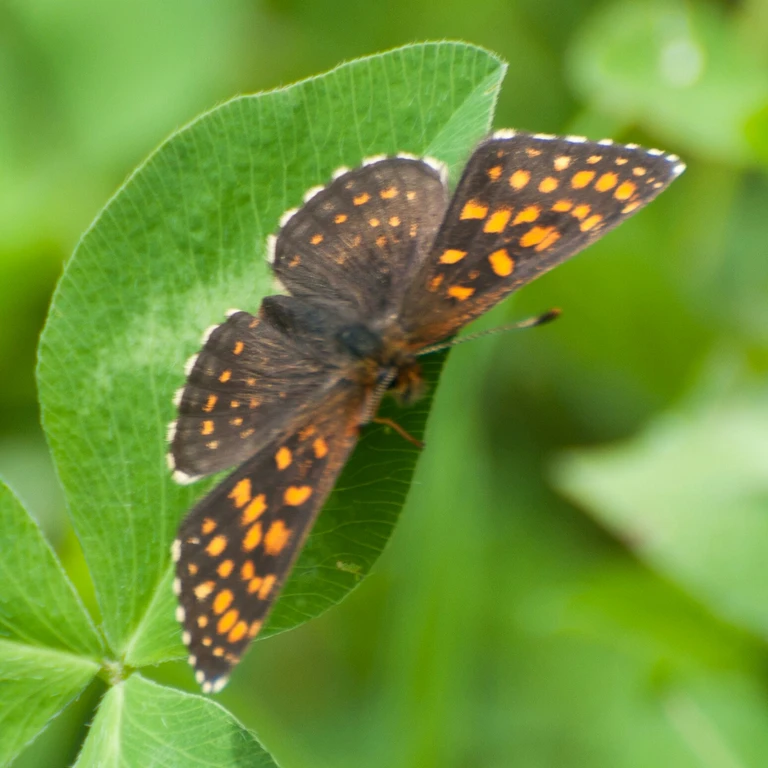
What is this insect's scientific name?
Melitaea diamina
